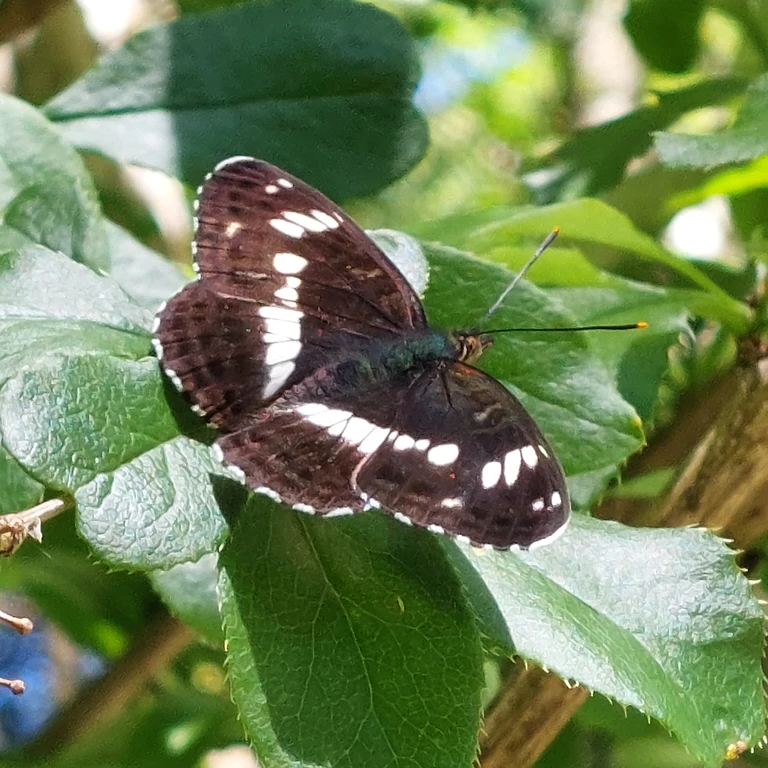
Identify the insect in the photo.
Limenitis camilla (also Ladoga camilla)
